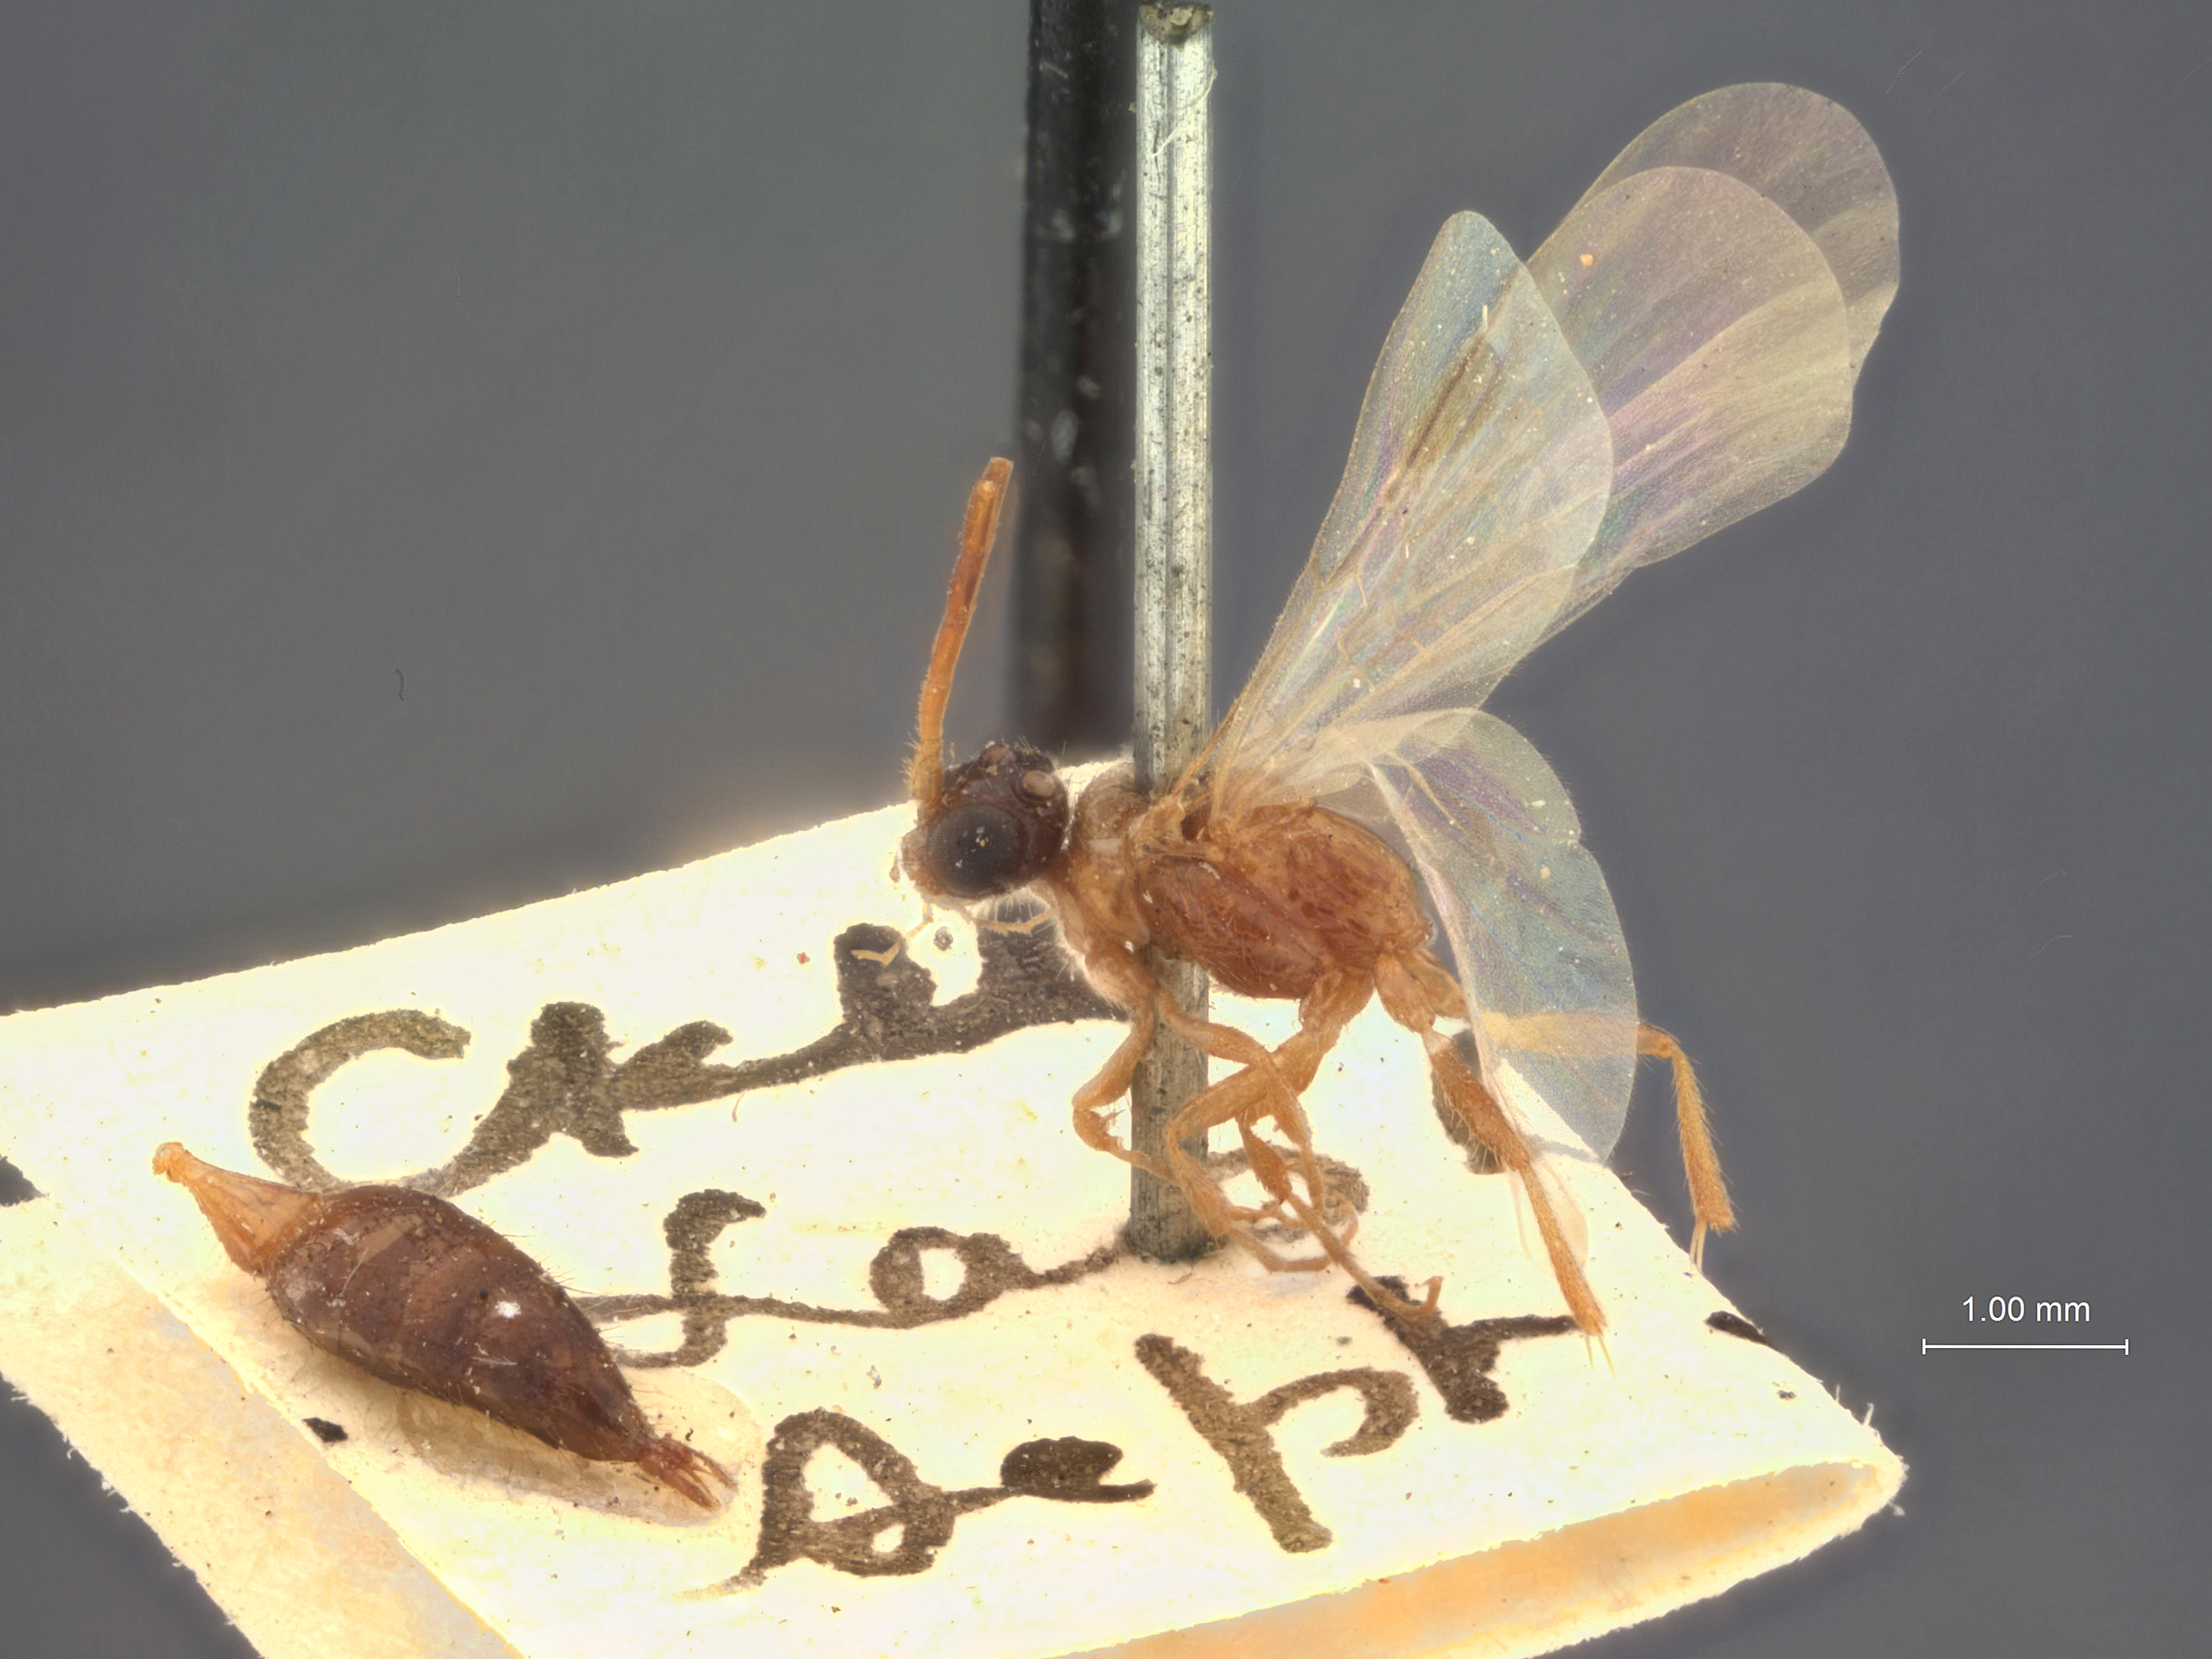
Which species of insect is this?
Brachycystis elegantulus
